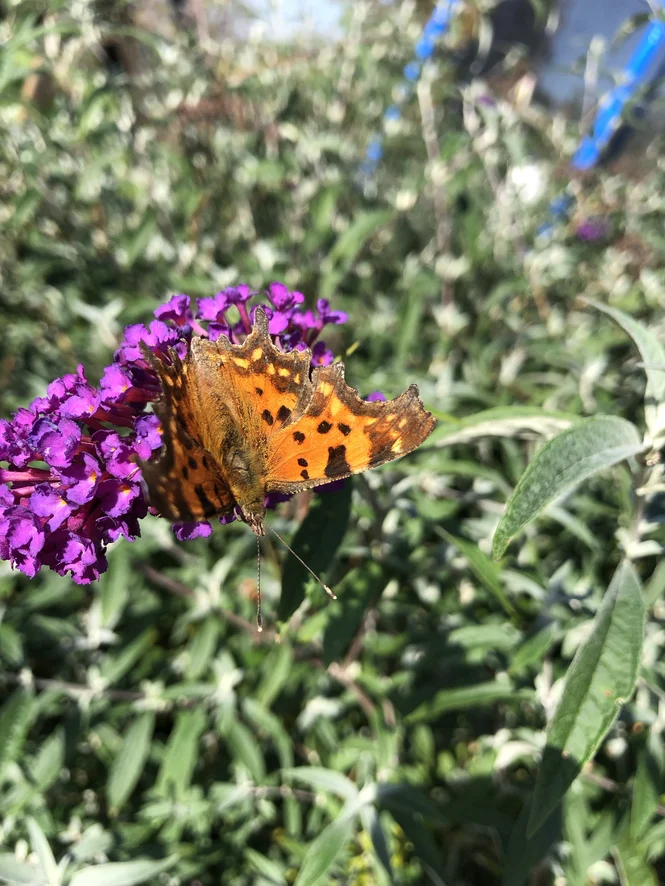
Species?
Polygonia c-album
